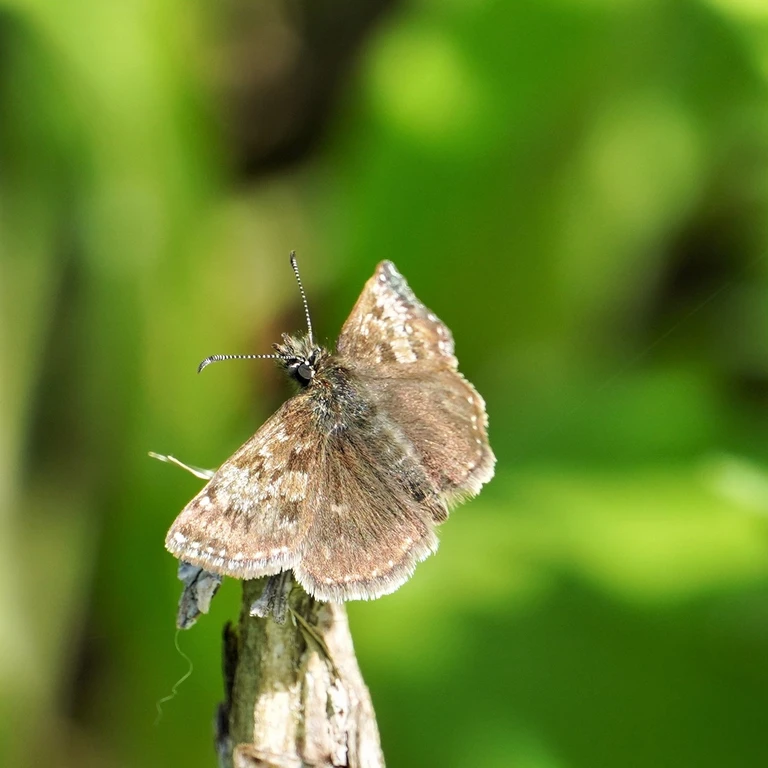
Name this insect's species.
Erynnis tages
